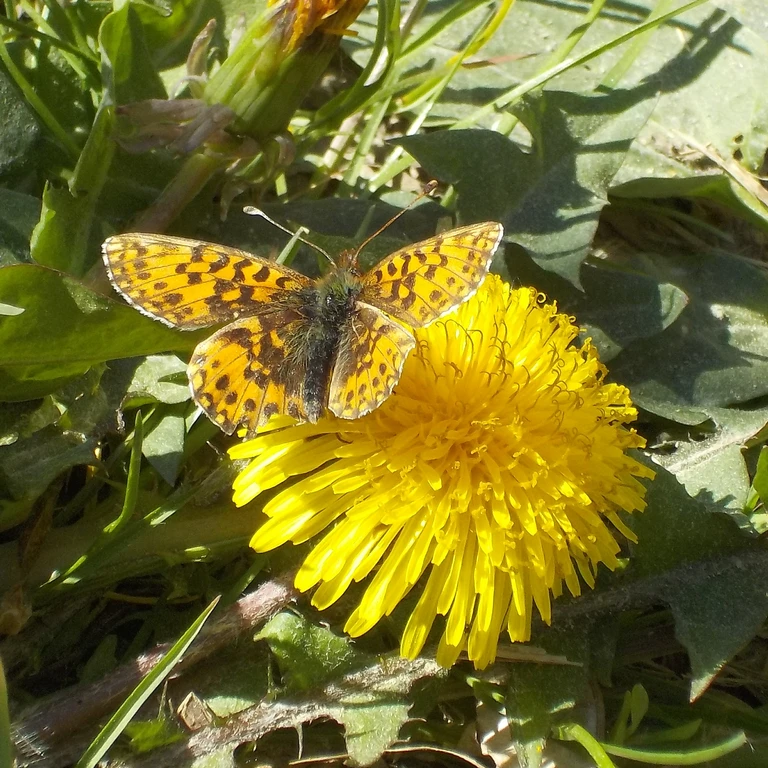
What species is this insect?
Boloria dia
